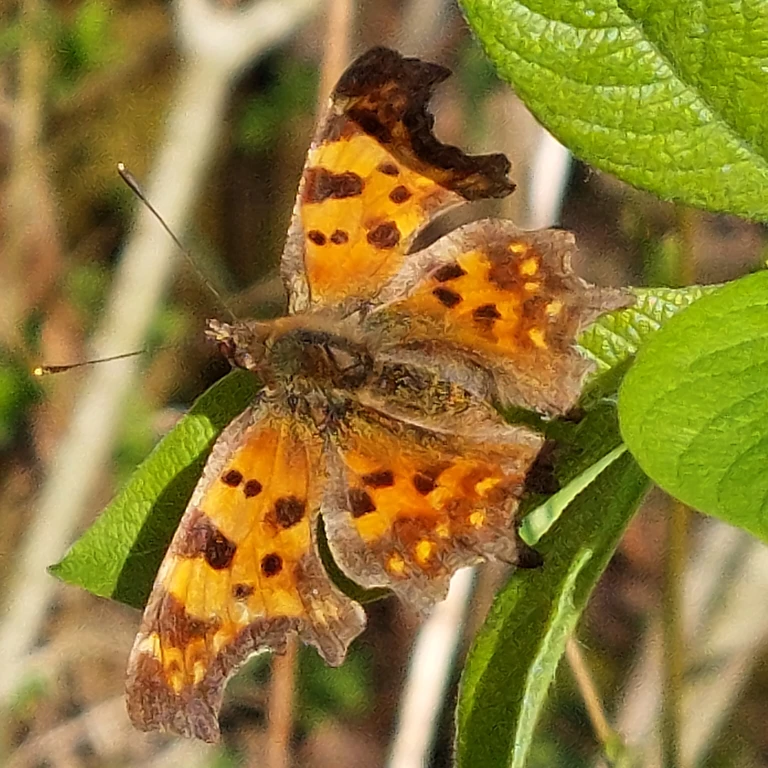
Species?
Polygonia c-album
